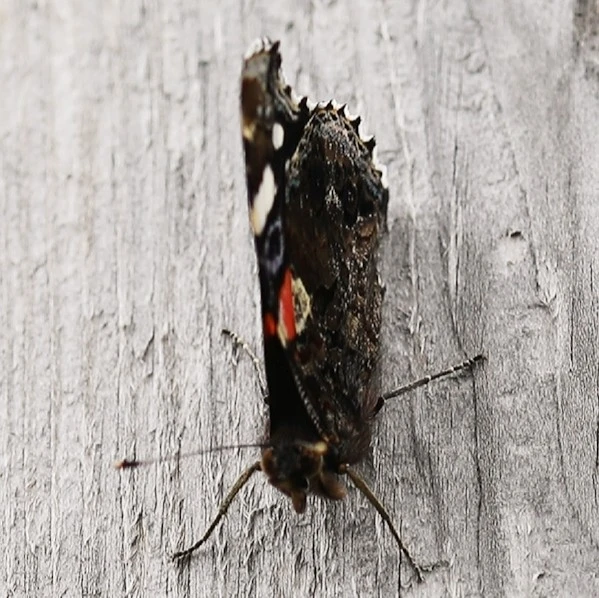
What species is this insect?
Vanessa atalanta
